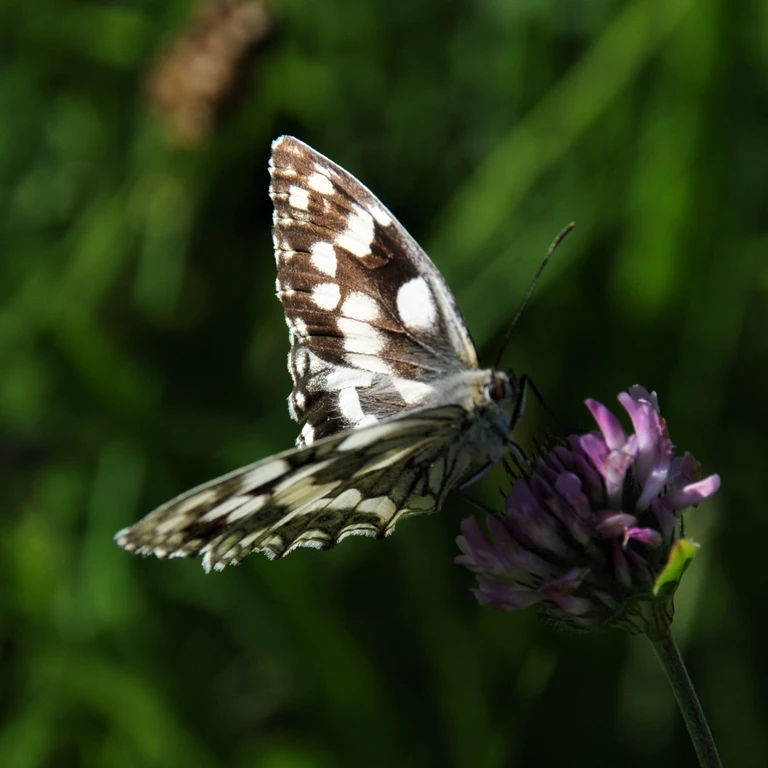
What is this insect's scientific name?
Melanargia galathea
